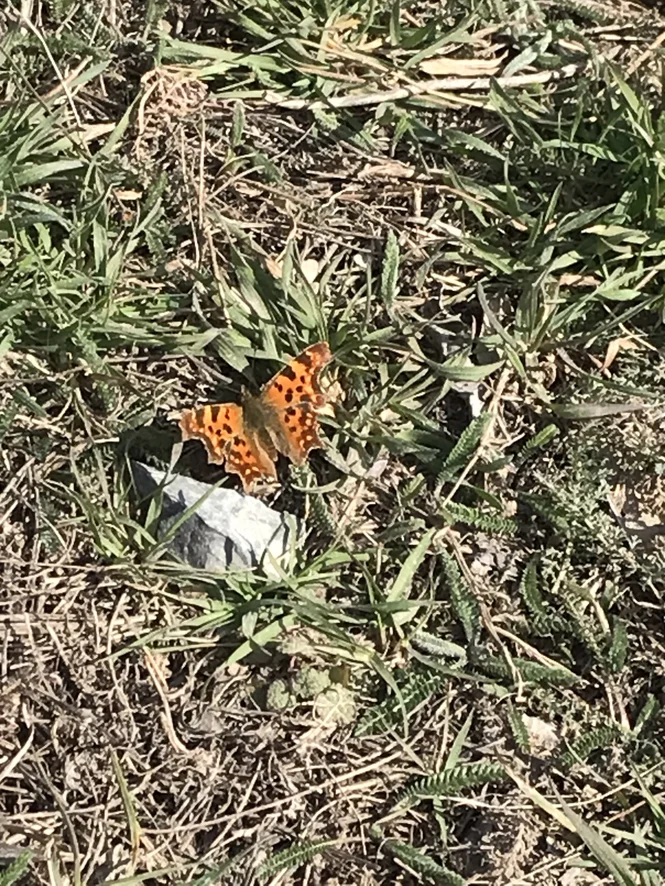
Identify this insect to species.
Polygonia c-album
